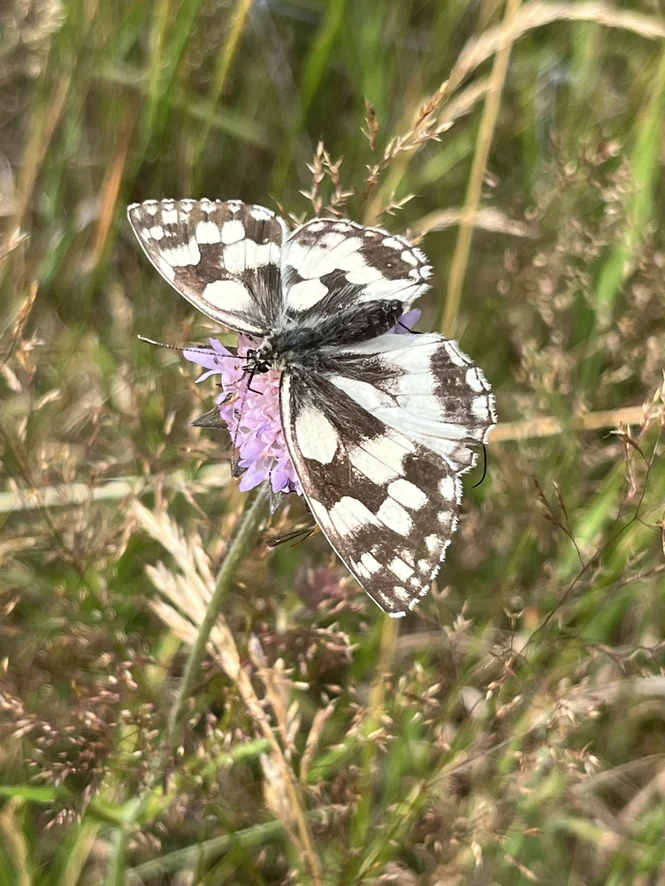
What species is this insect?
Melanargia galathea
